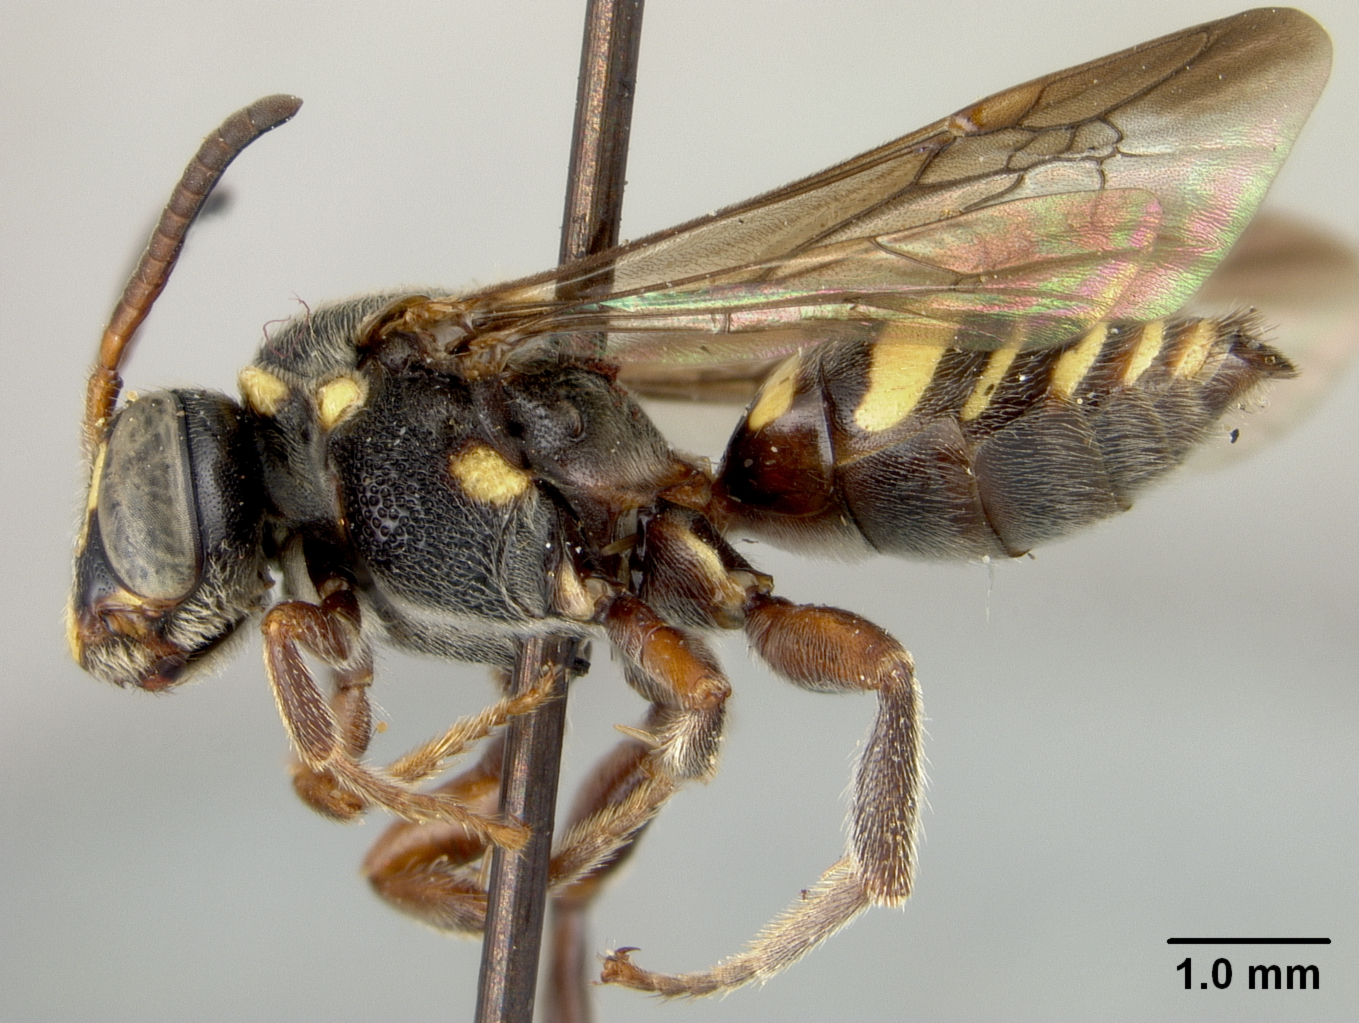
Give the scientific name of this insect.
Nomada zamoranica
